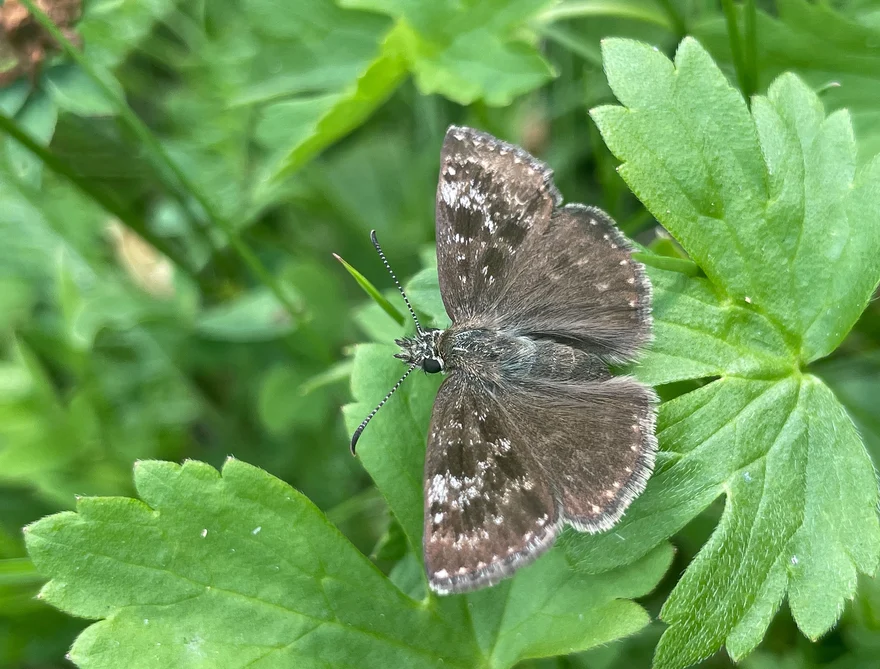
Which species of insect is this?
Erynnis tages
